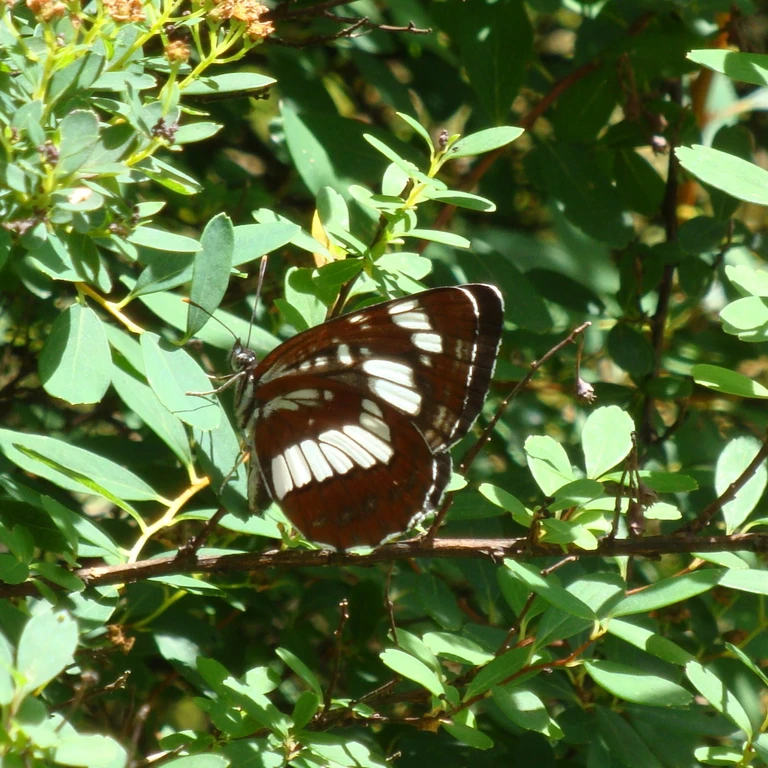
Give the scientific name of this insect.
Neptis rivularis
